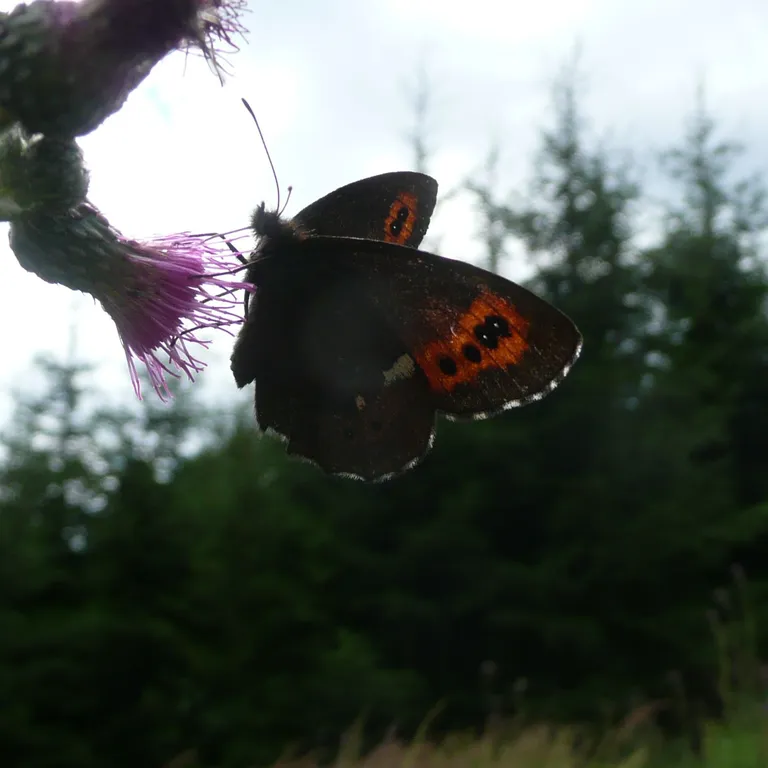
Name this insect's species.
Erebia ligea
